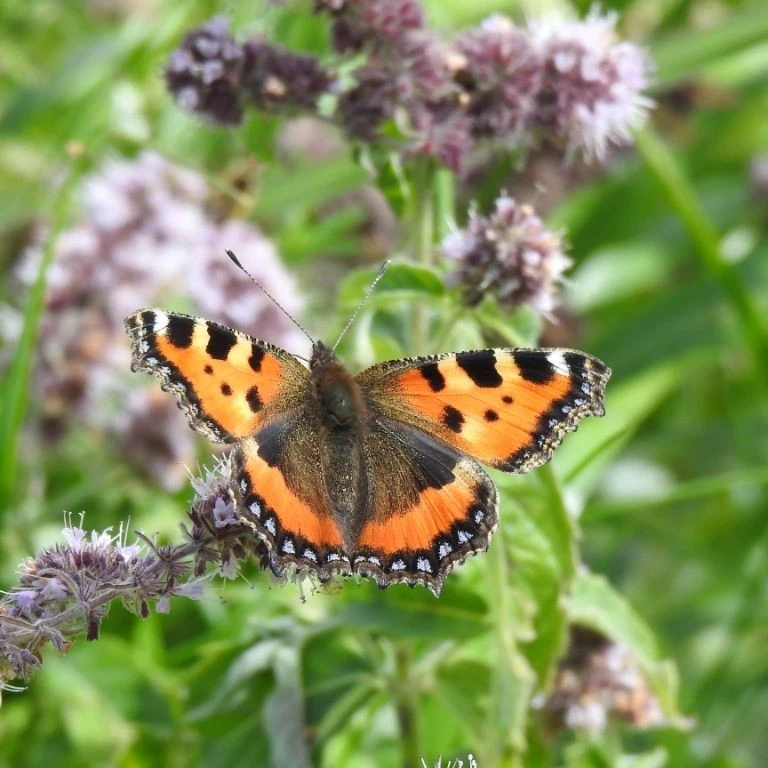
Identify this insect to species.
Aglais urticae
